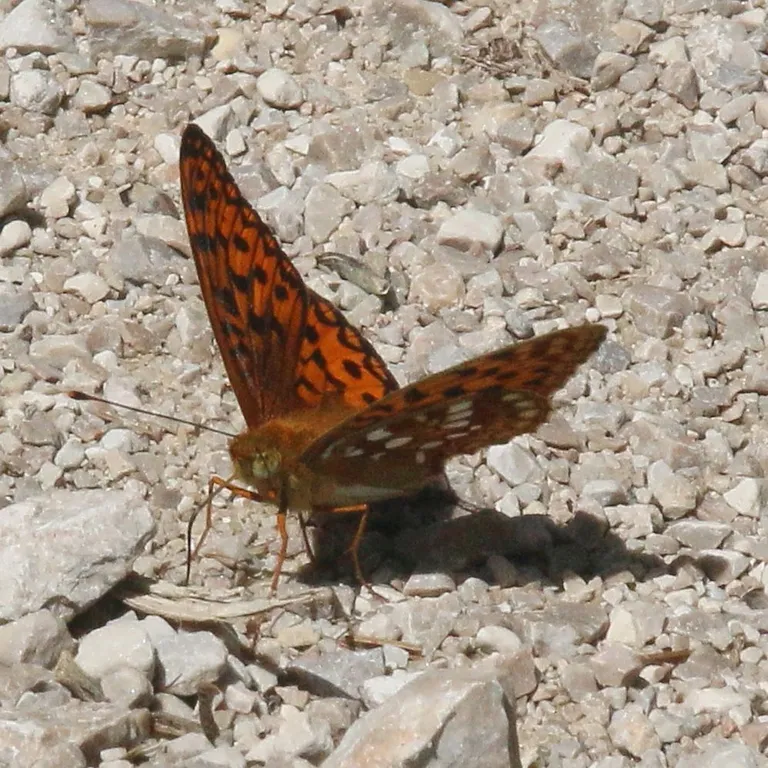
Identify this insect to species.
Fabriciana adippe
